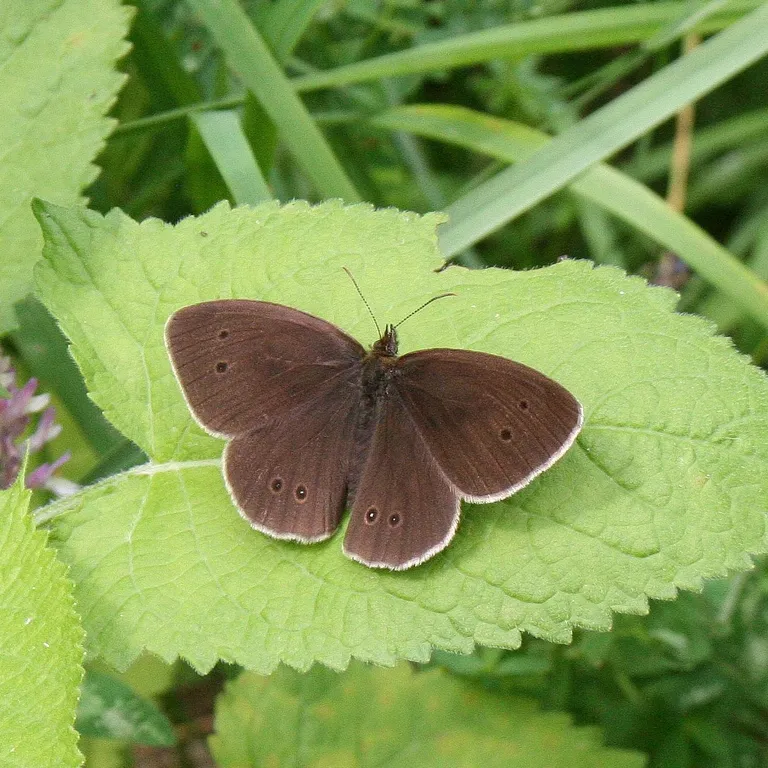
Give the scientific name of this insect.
Aphantopus hyperantus
